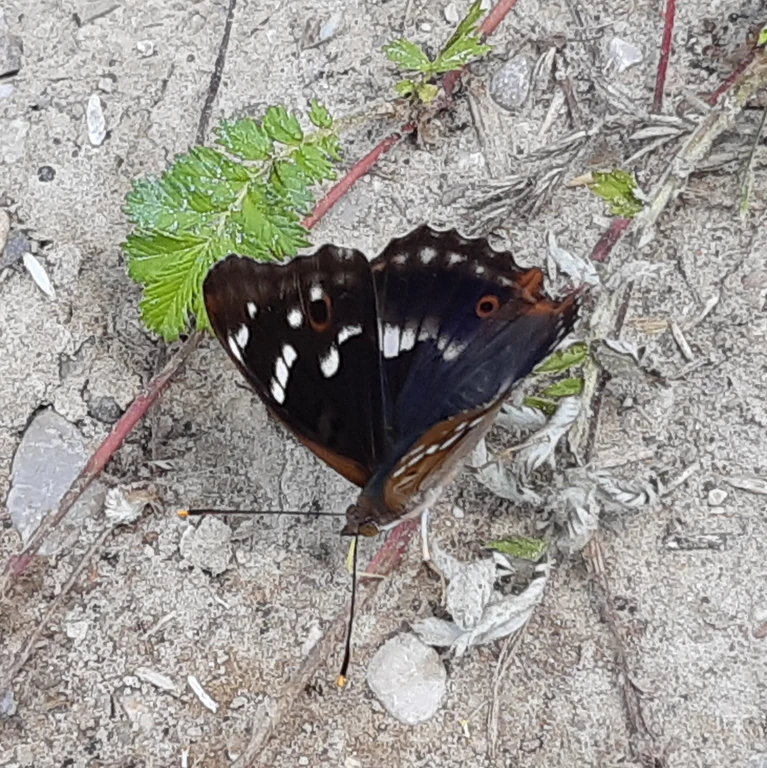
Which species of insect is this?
Apatura ilia
